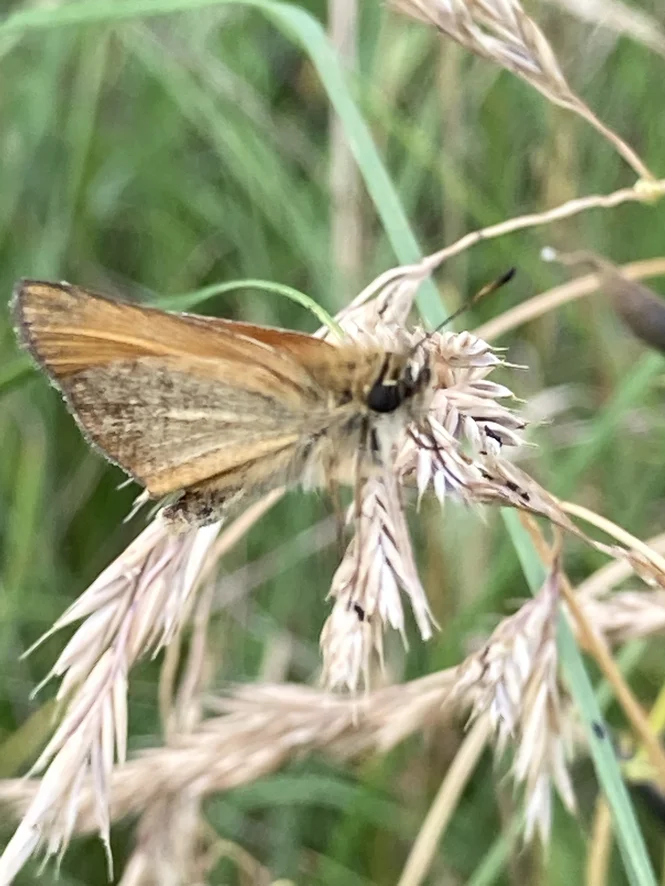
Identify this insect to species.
Thymelicus lineola
